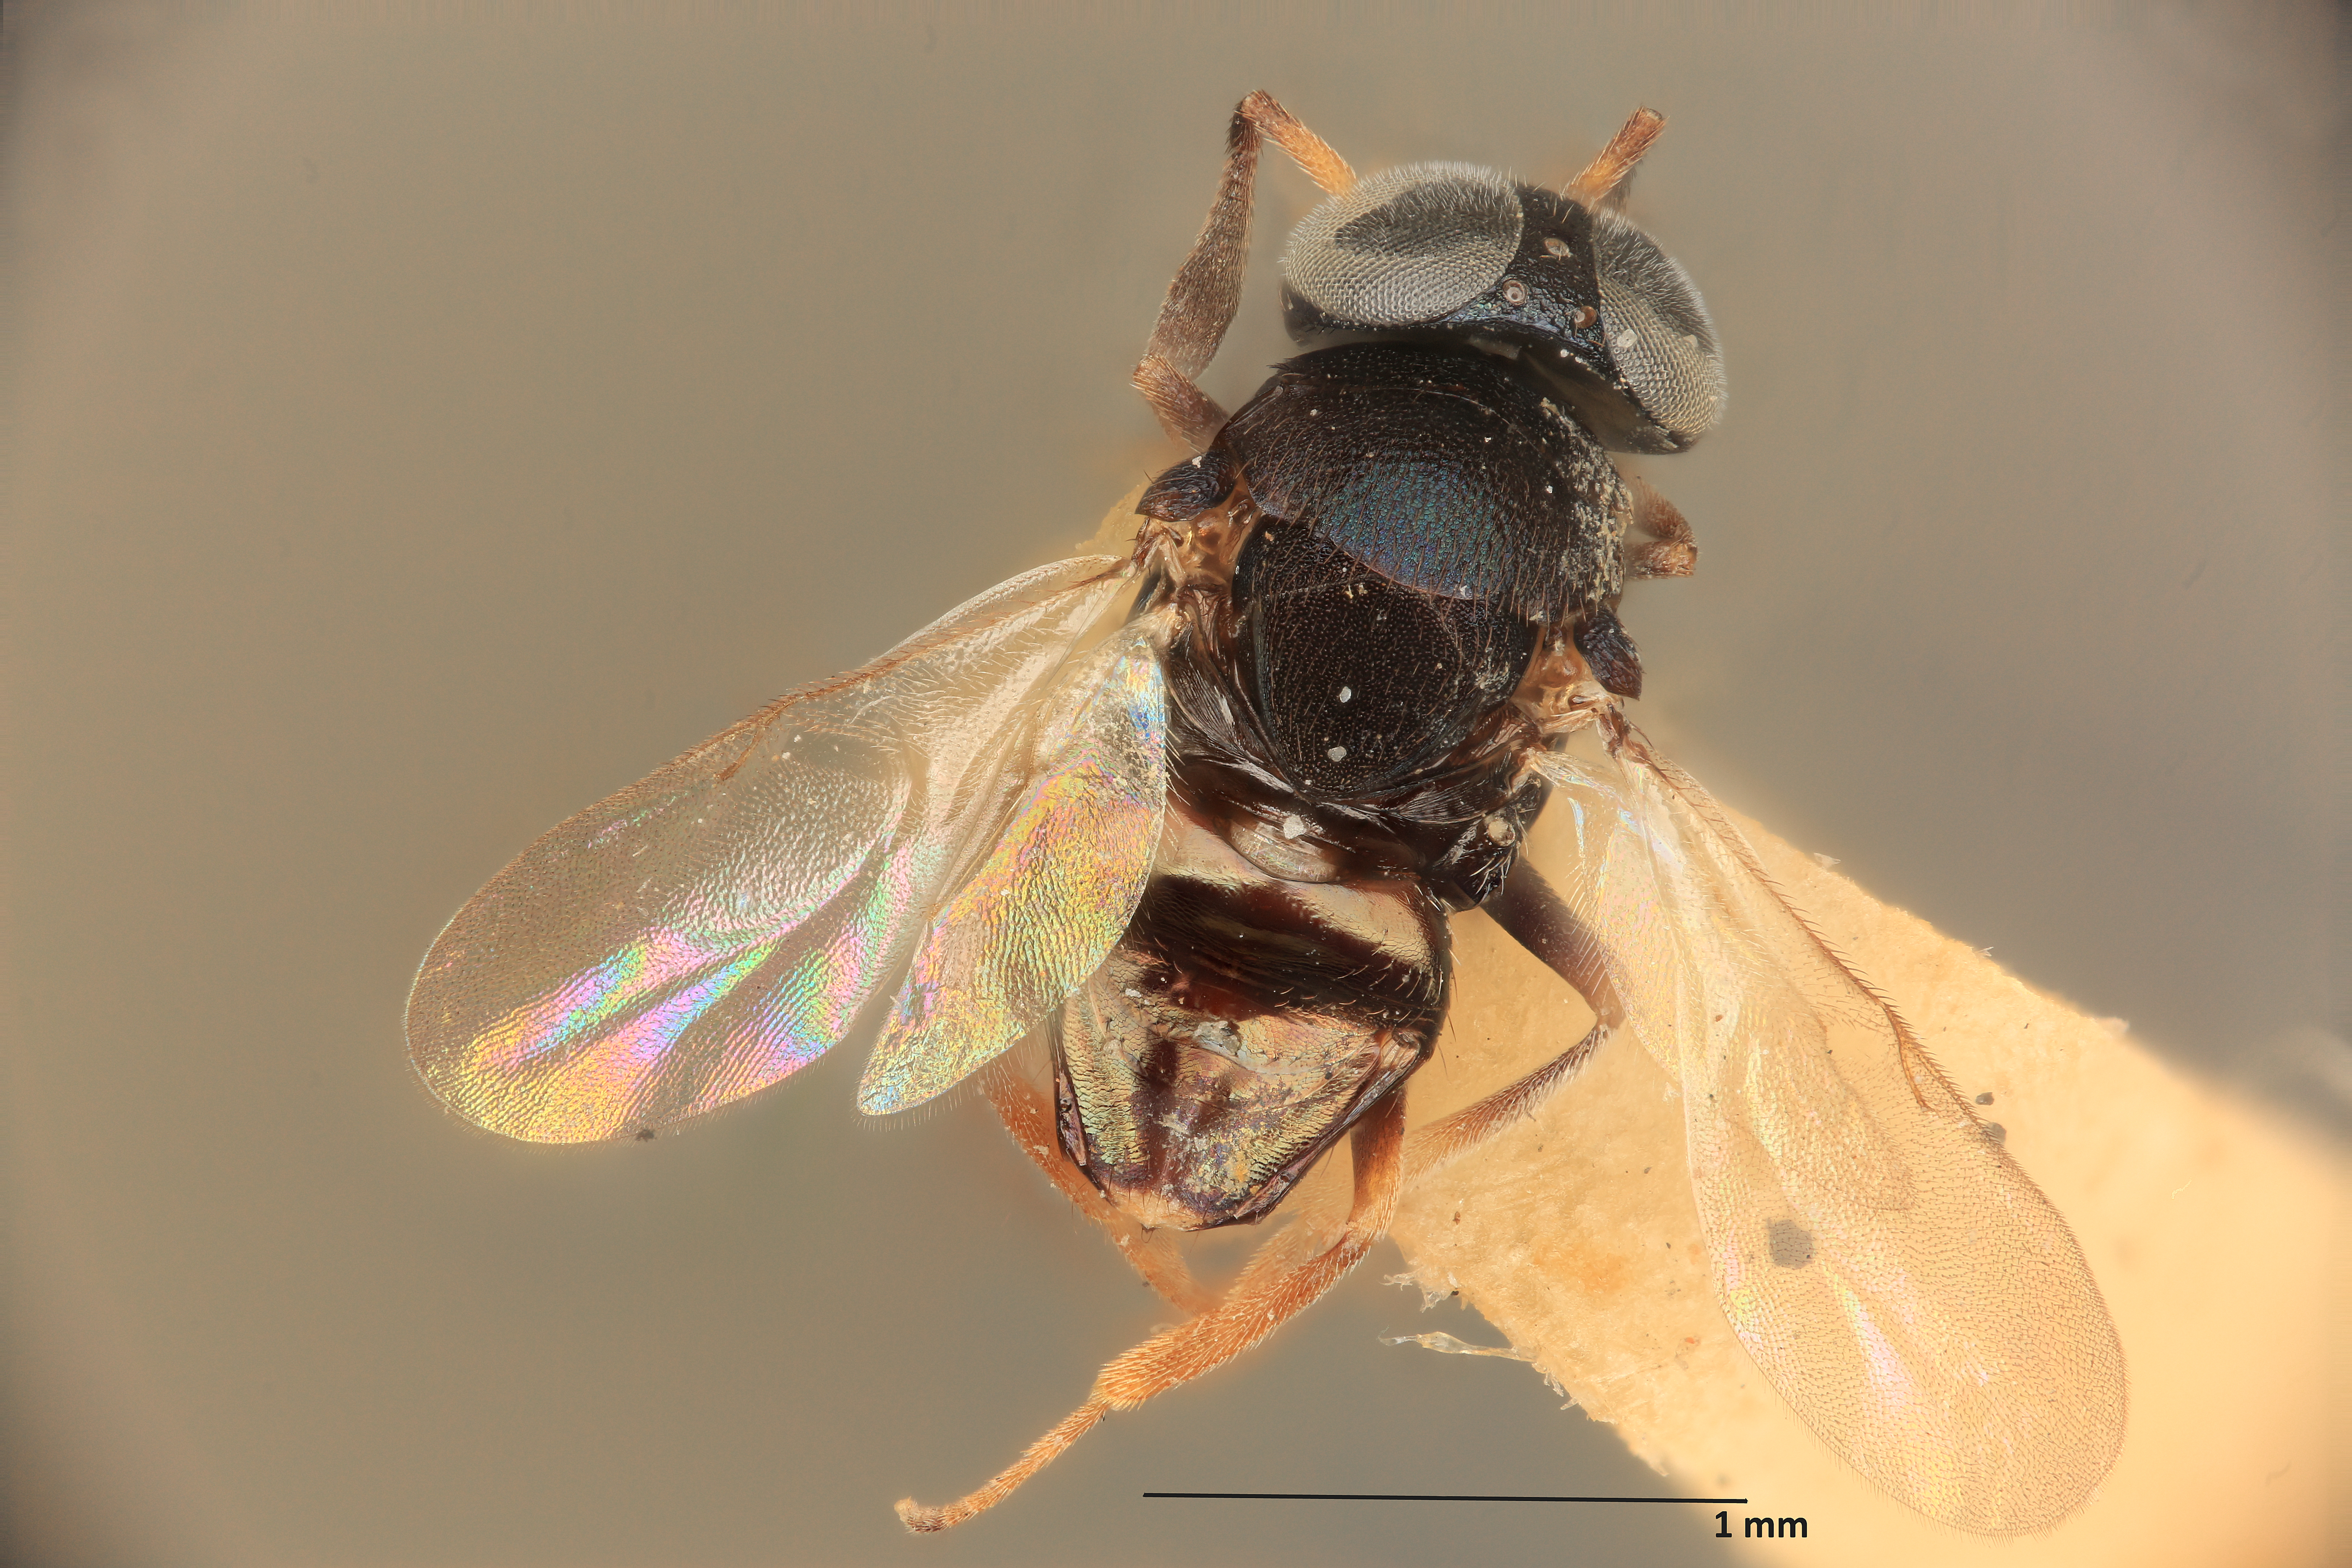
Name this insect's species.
Blepyrus saccharicola
